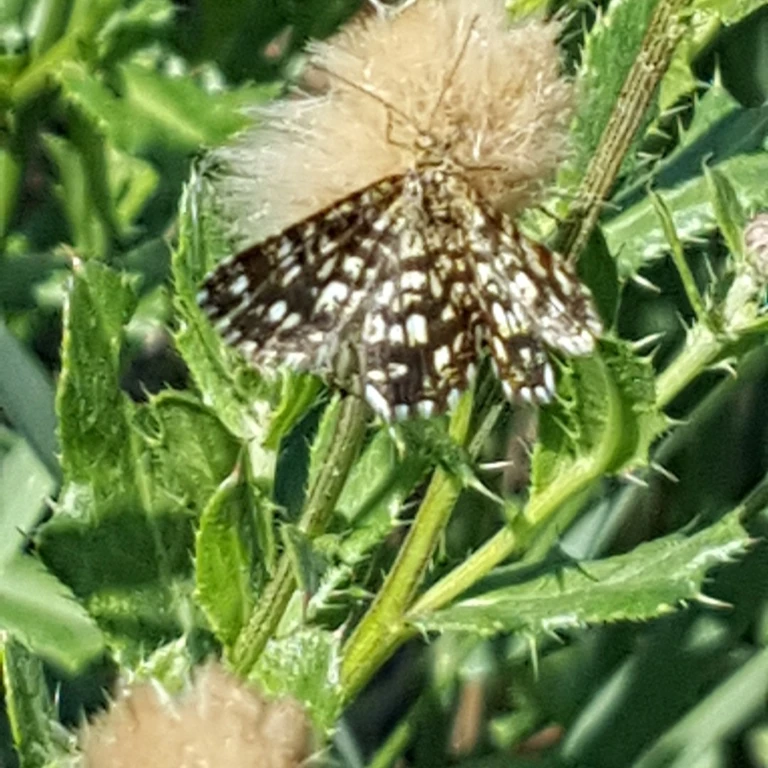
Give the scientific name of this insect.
Chiasmia clathrata
